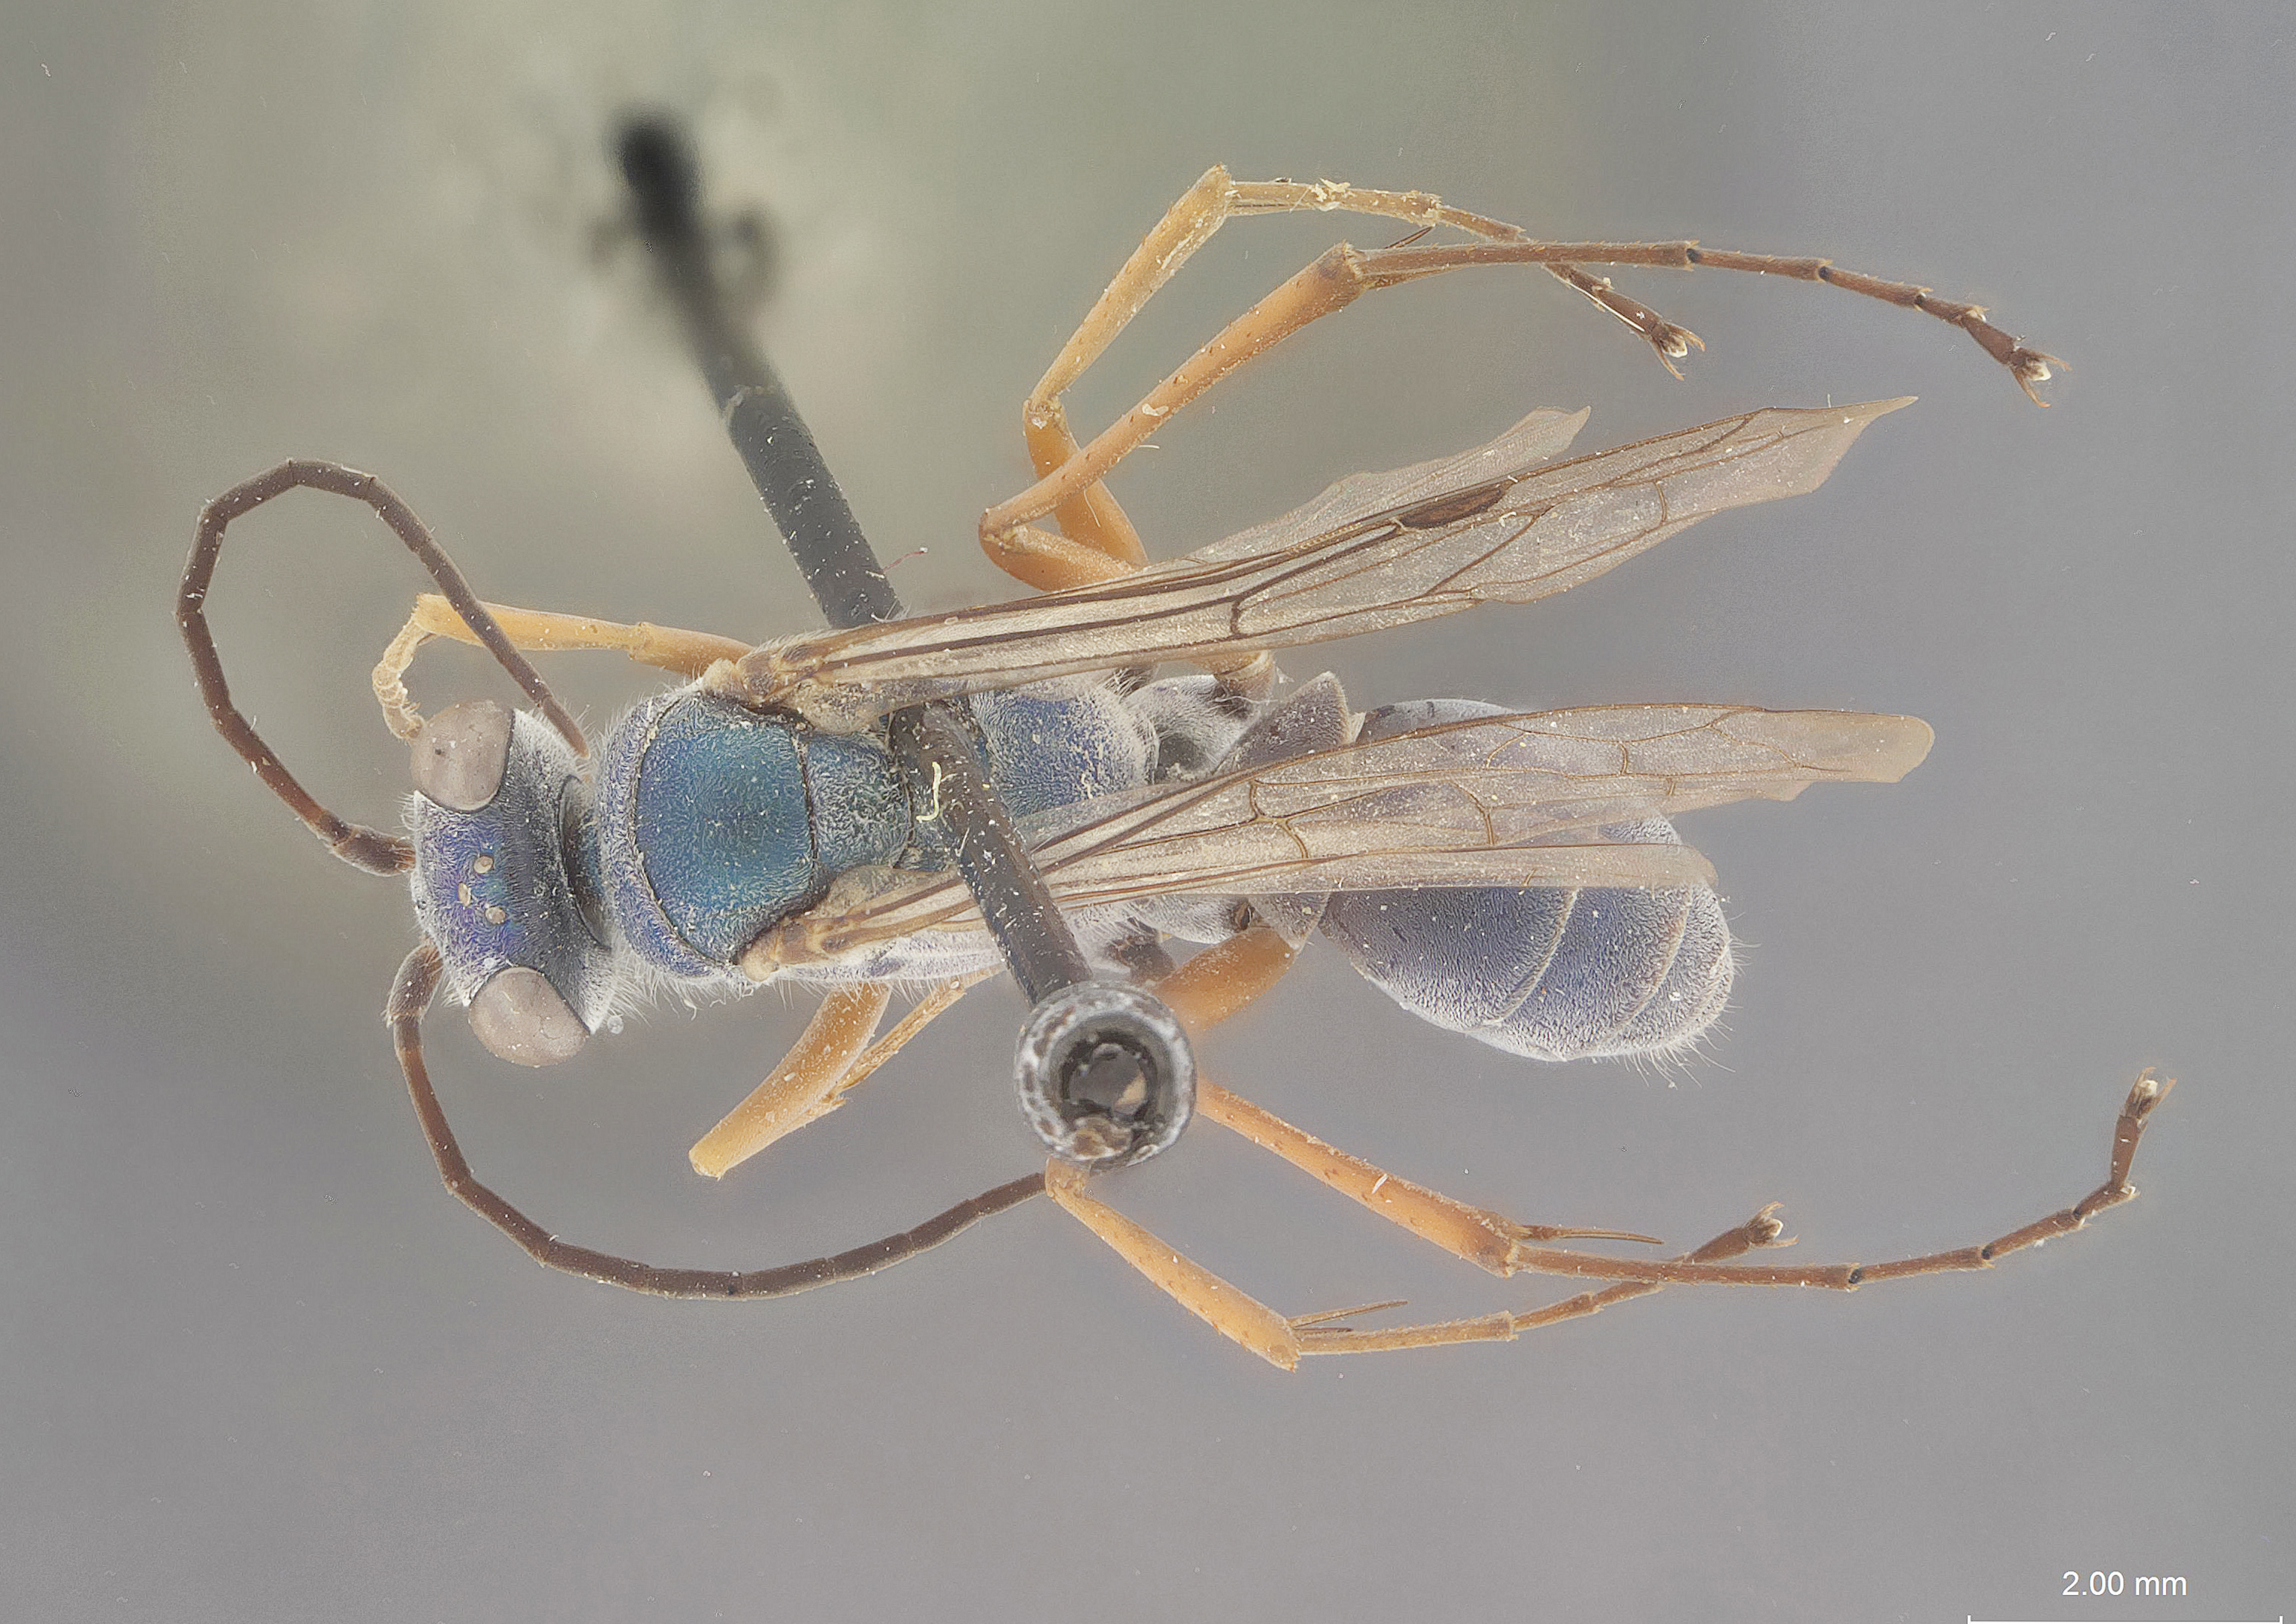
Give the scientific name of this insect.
Auplopus opacus
